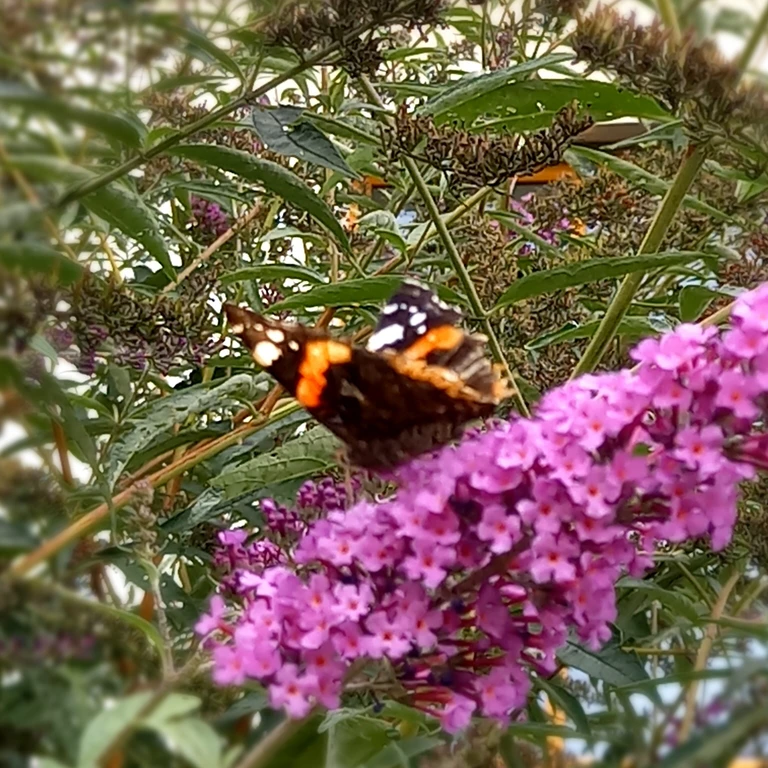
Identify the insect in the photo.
Vanessa atalanta
